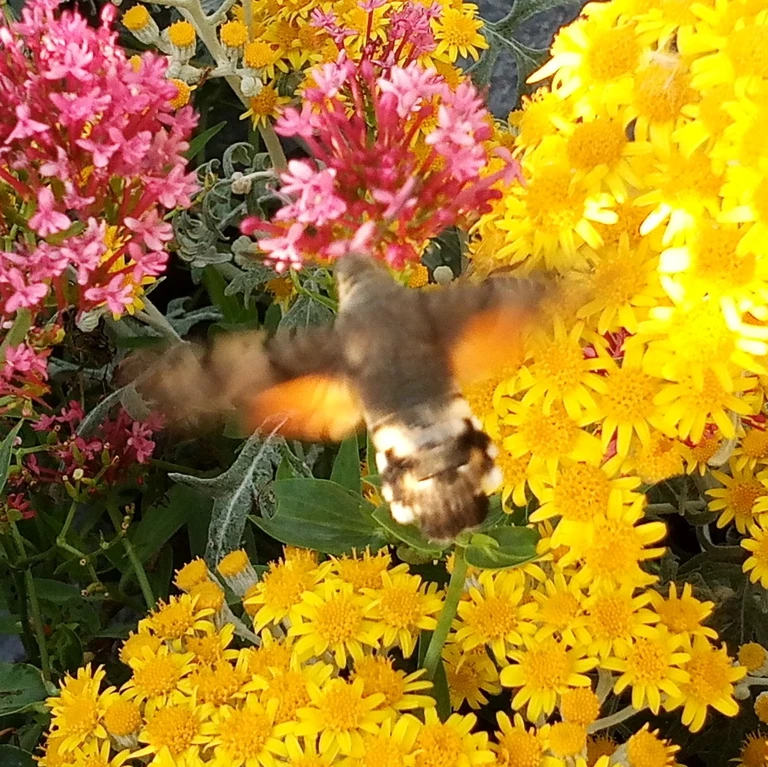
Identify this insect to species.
Macroglossum stellatarum
